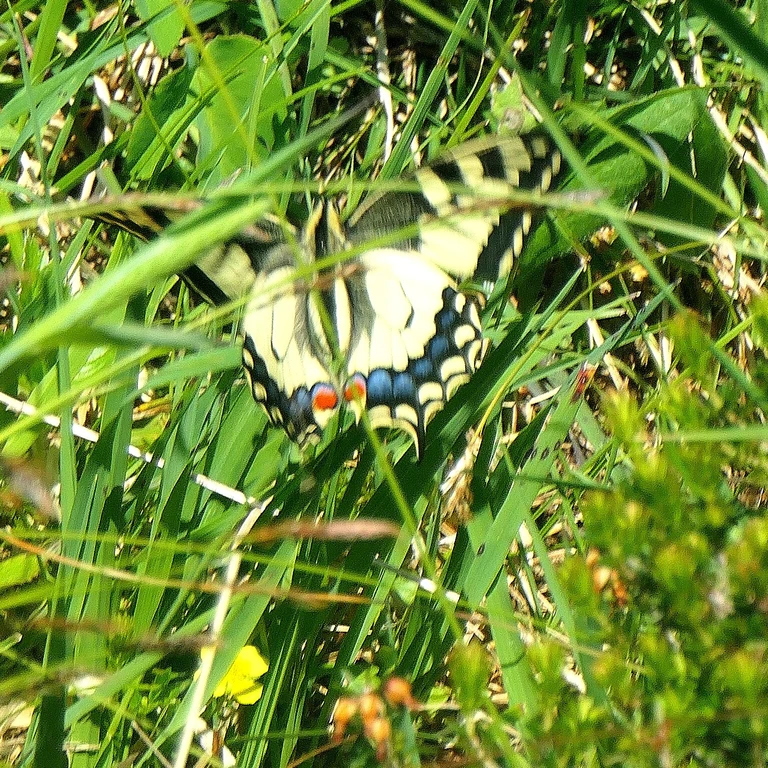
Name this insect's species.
Papilio machaon
